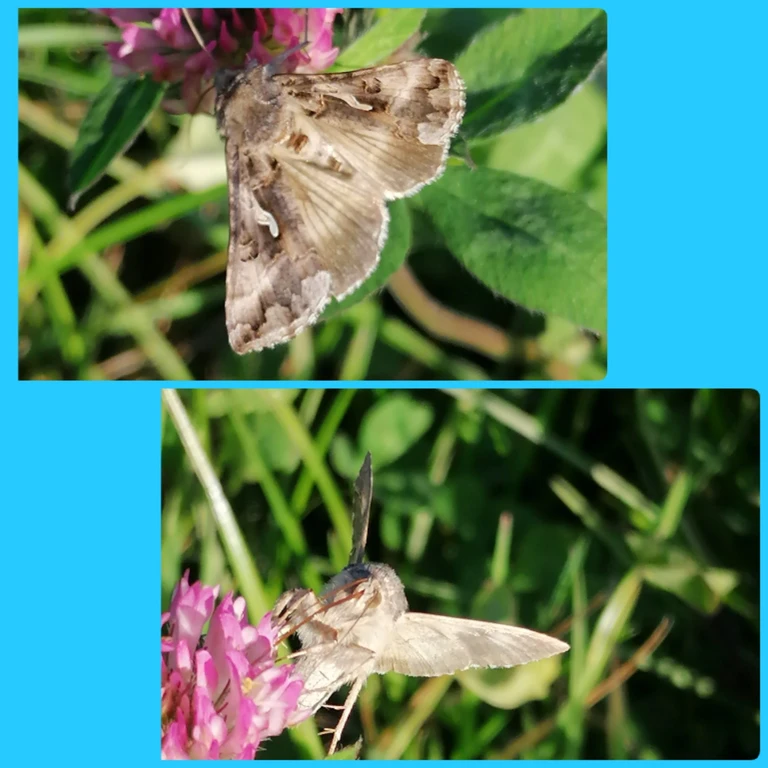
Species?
Autographa gamma
